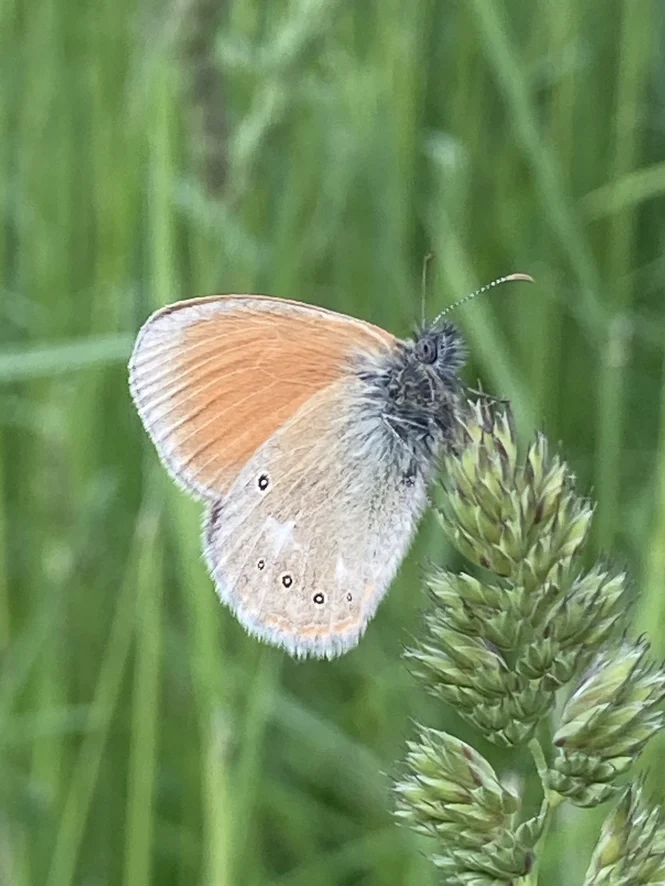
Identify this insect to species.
Coenonympha glycerion (also Coenonympha iphis)
